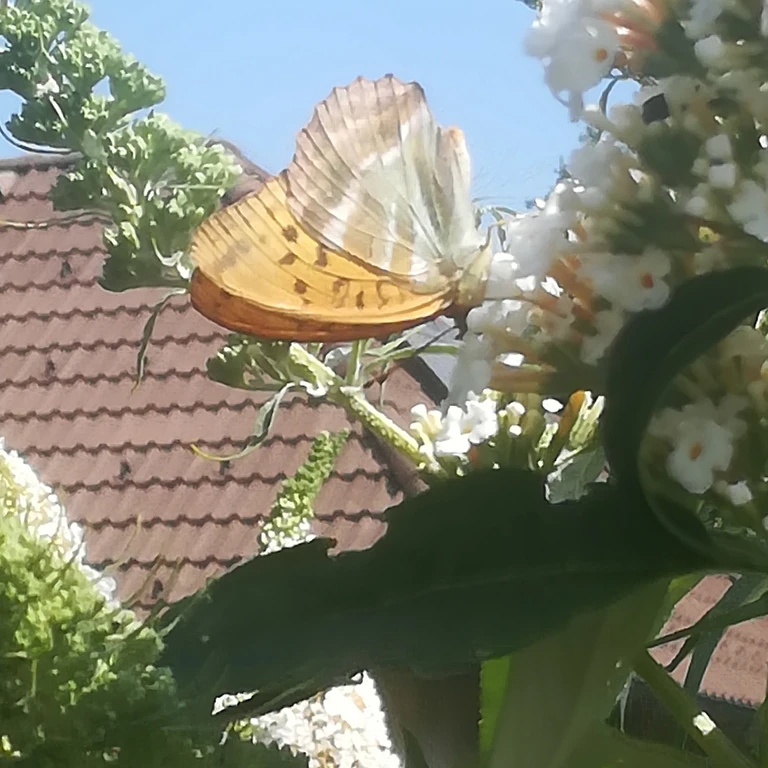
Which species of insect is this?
Argynnis paphia
